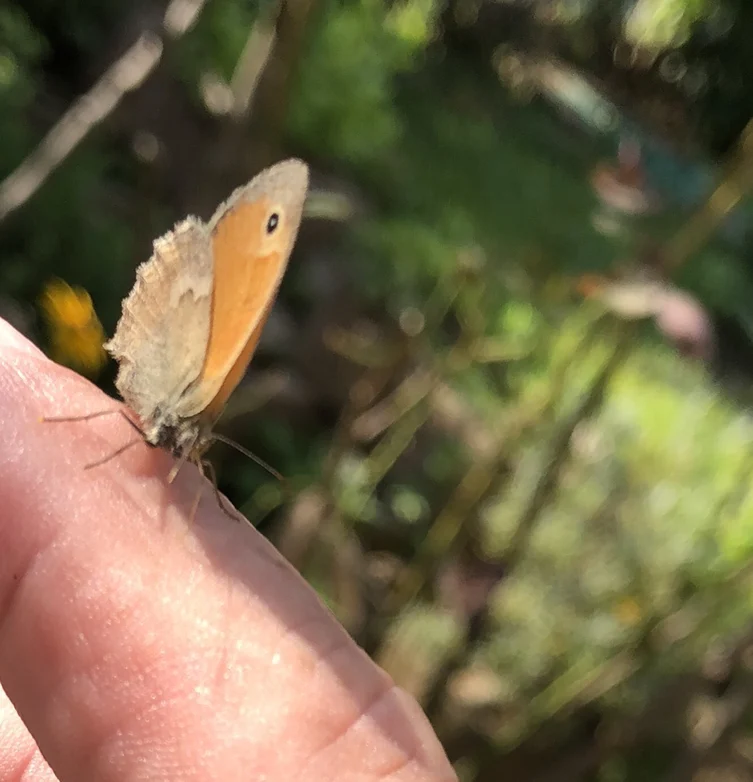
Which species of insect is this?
Coenonympha pamphilus
